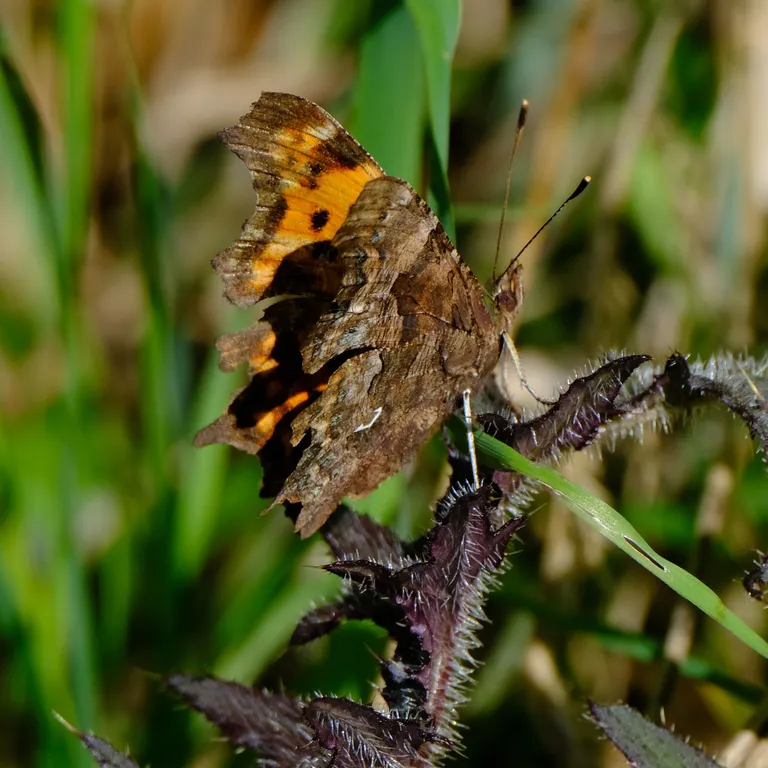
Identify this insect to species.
Polygonia c-album
